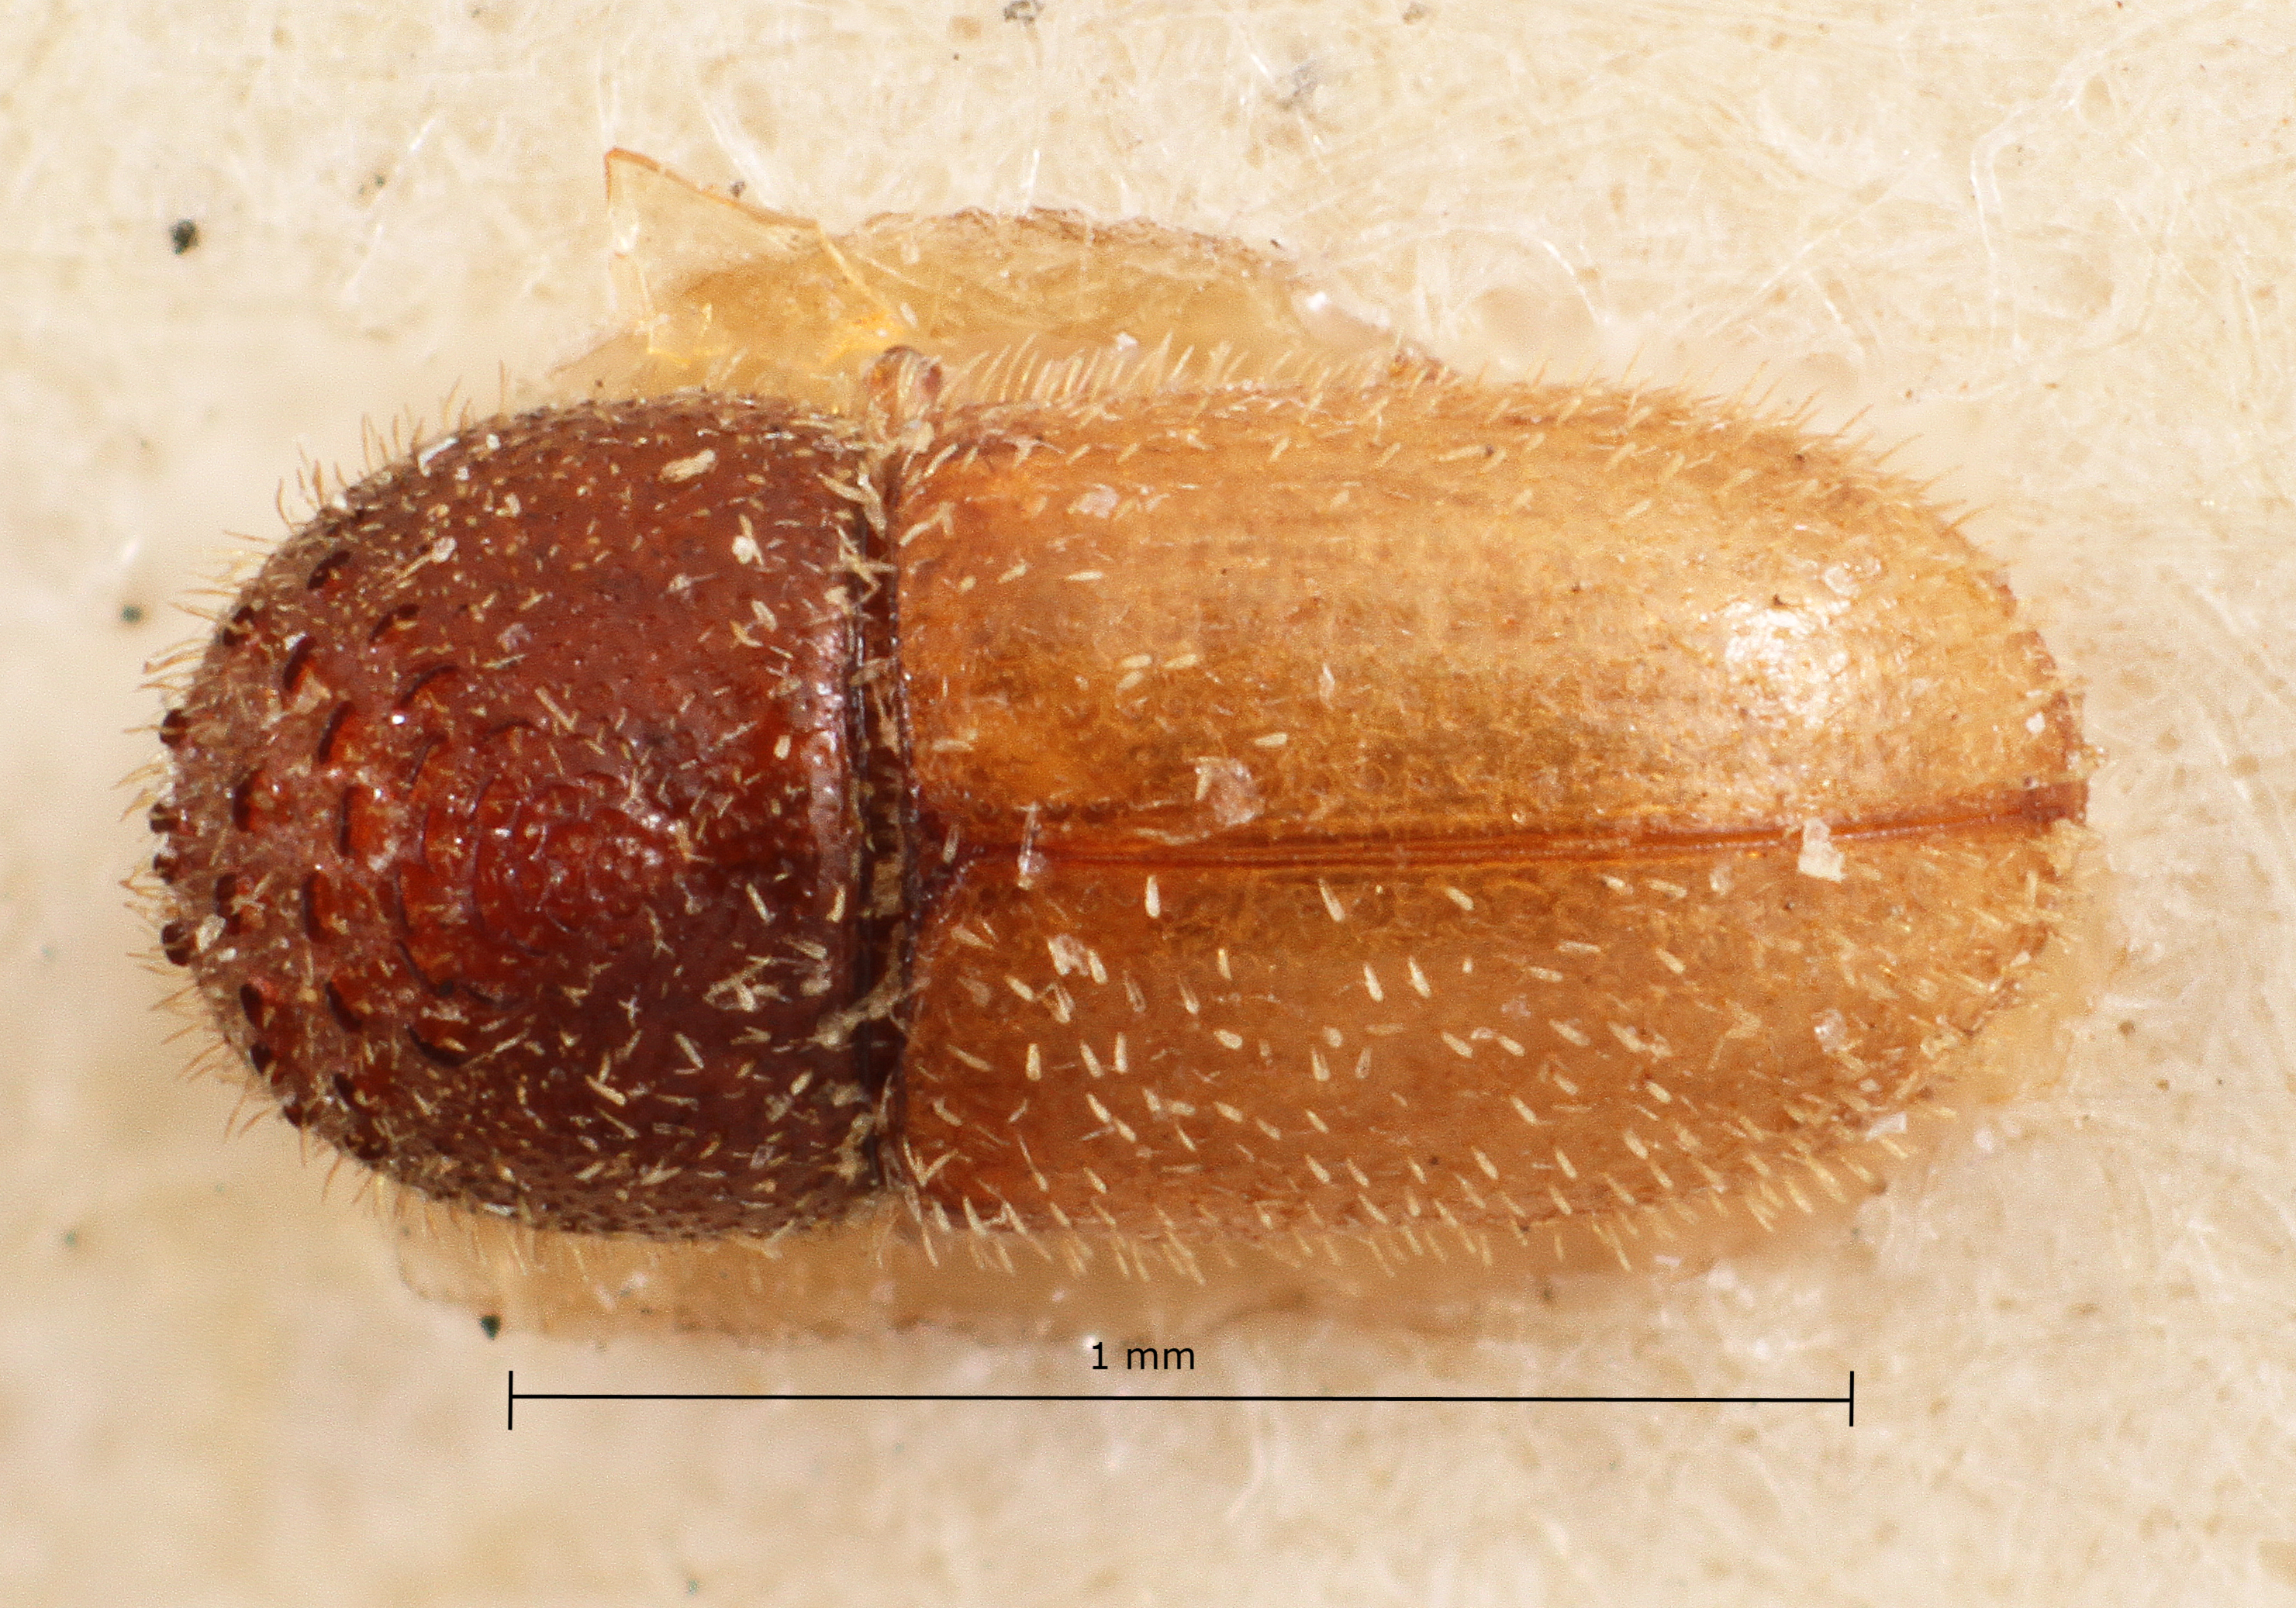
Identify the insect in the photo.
Stephanoderes javanus
